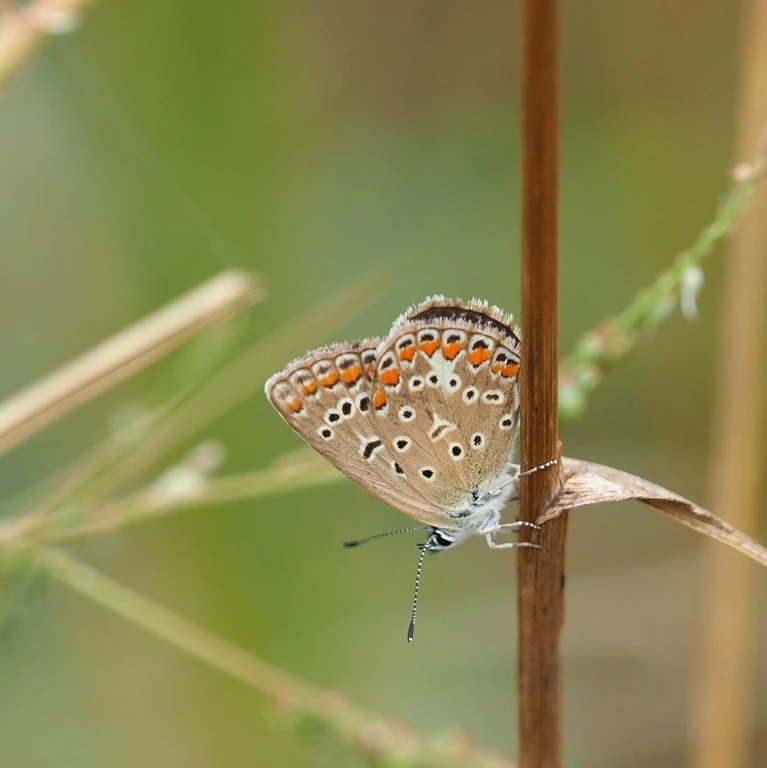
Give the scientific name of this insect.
Polyommatus icarus
